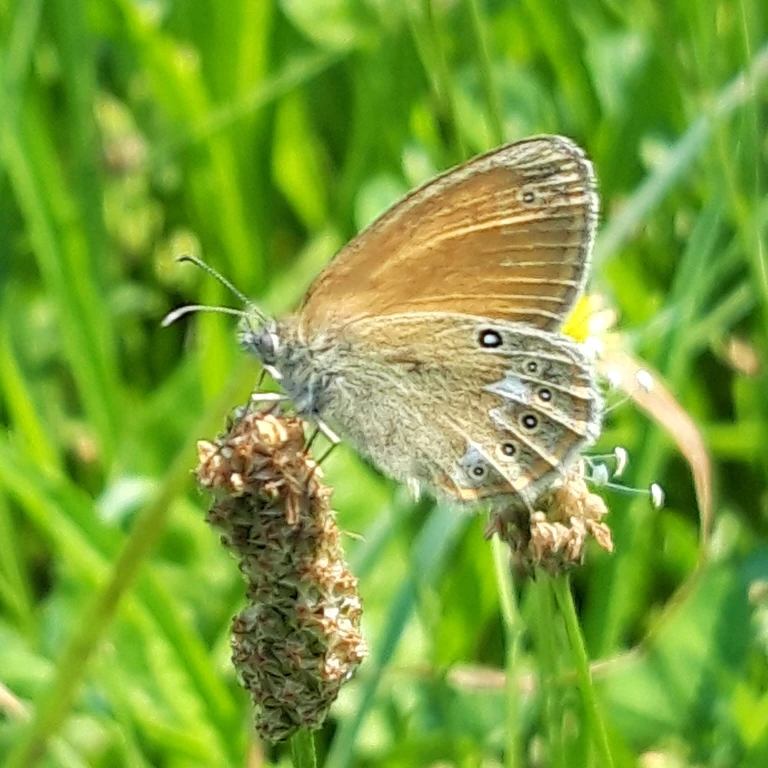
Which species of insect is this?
Coenonympha glycerion (also Coenonympha iphis)
